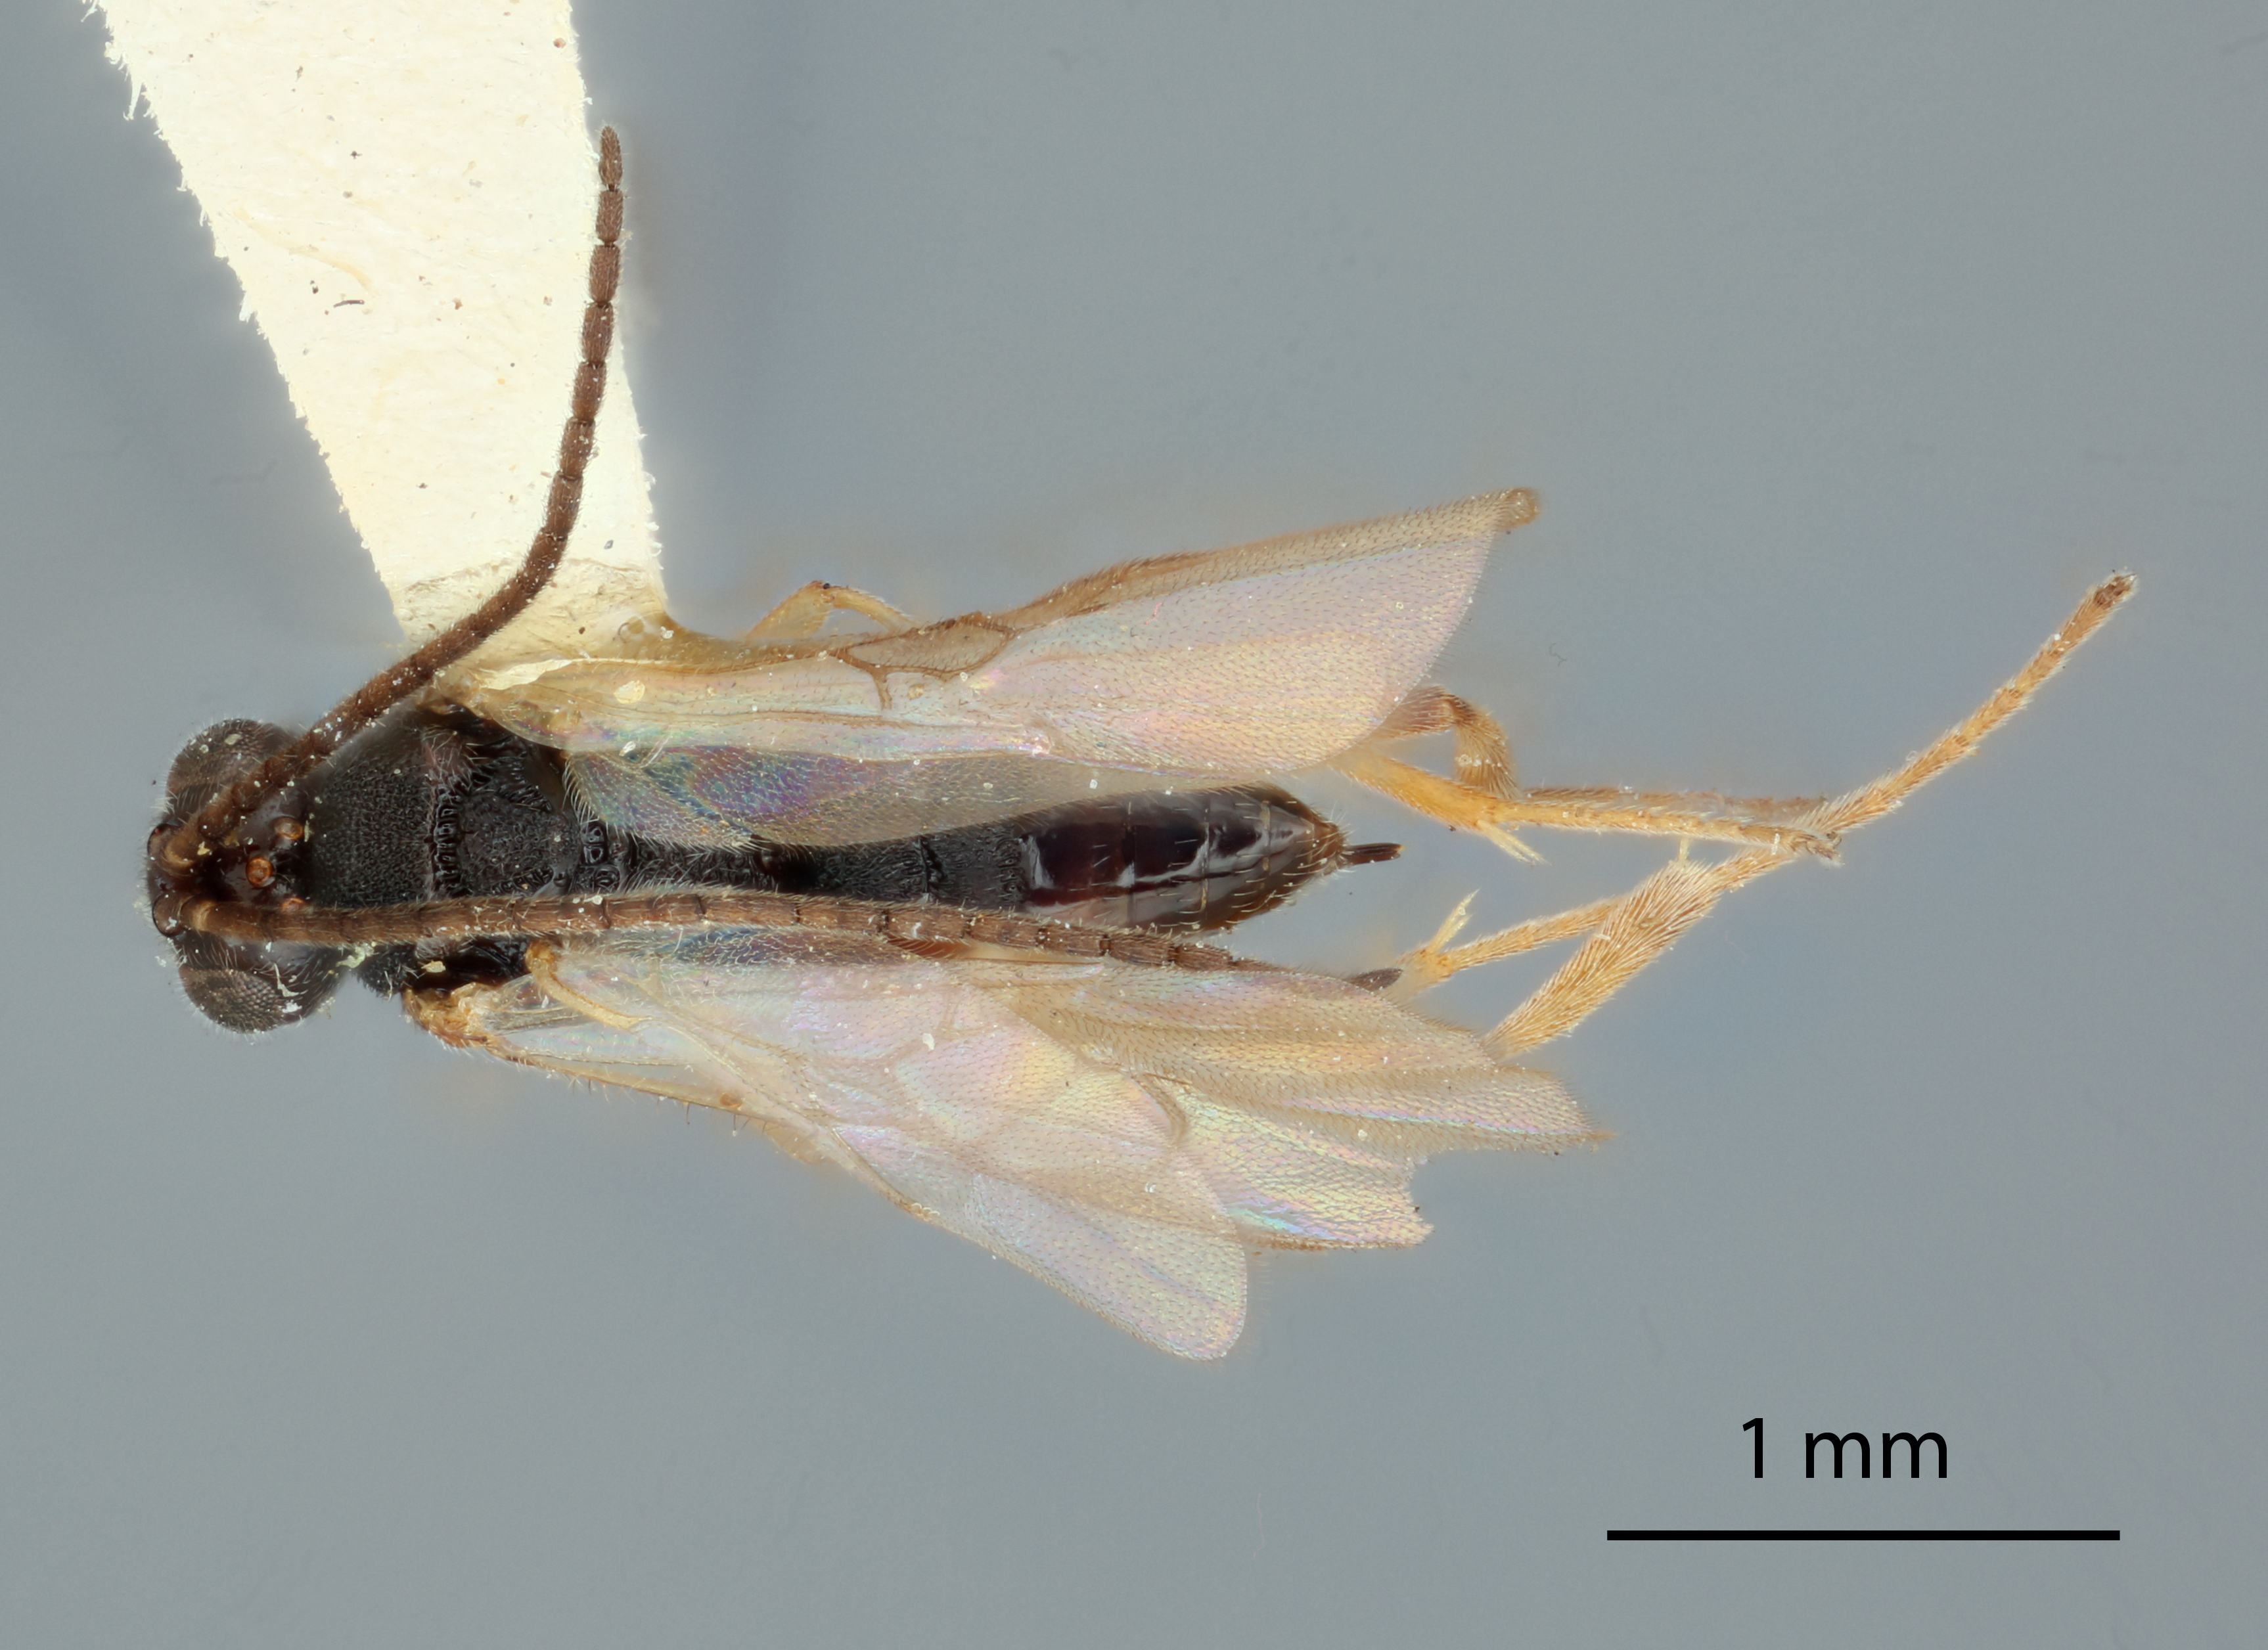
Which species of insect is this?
Apanteles antipoda
